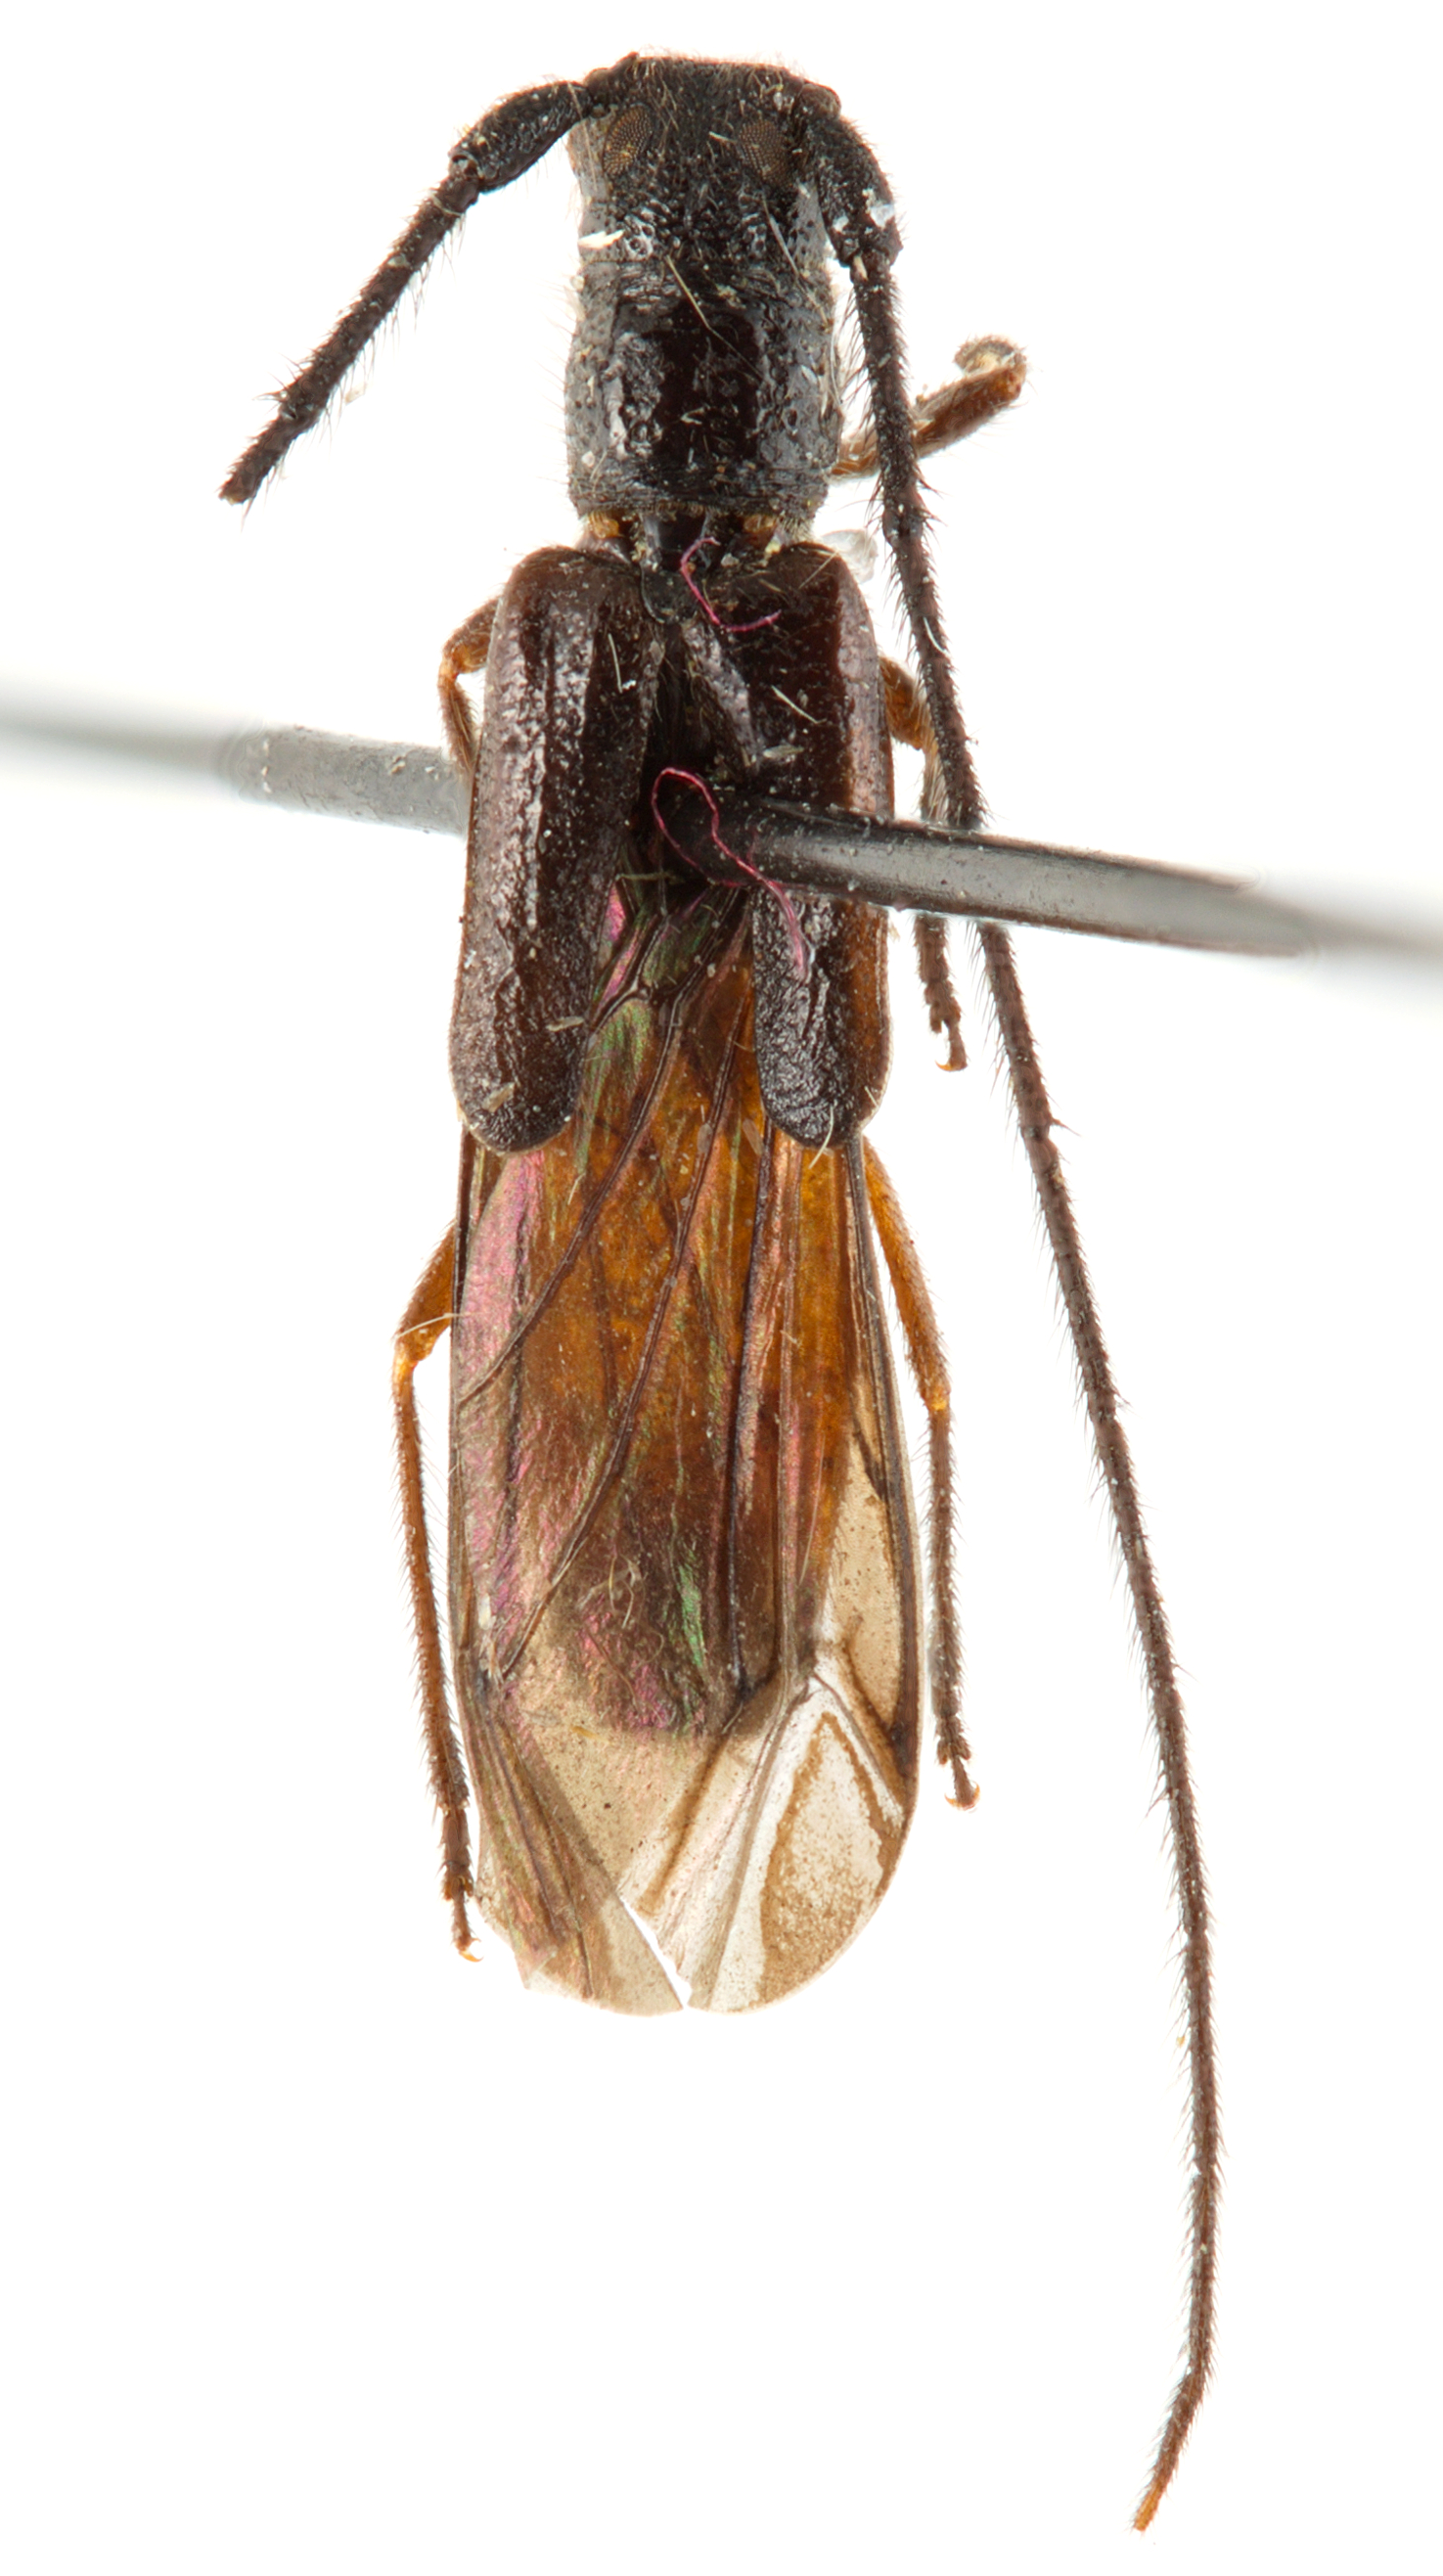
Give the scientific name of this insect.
Tessaropa tenuipes
